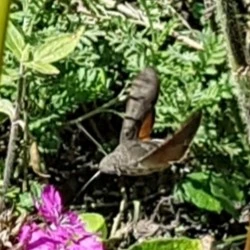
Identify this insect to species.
Macroglossum stellatarum
